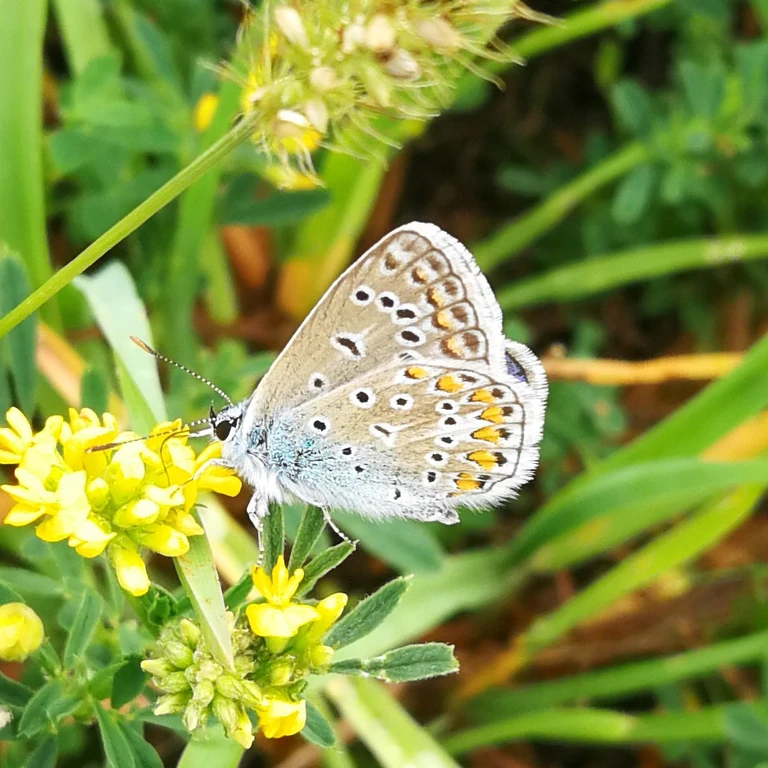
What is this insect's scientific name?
Polyommatus icarus
